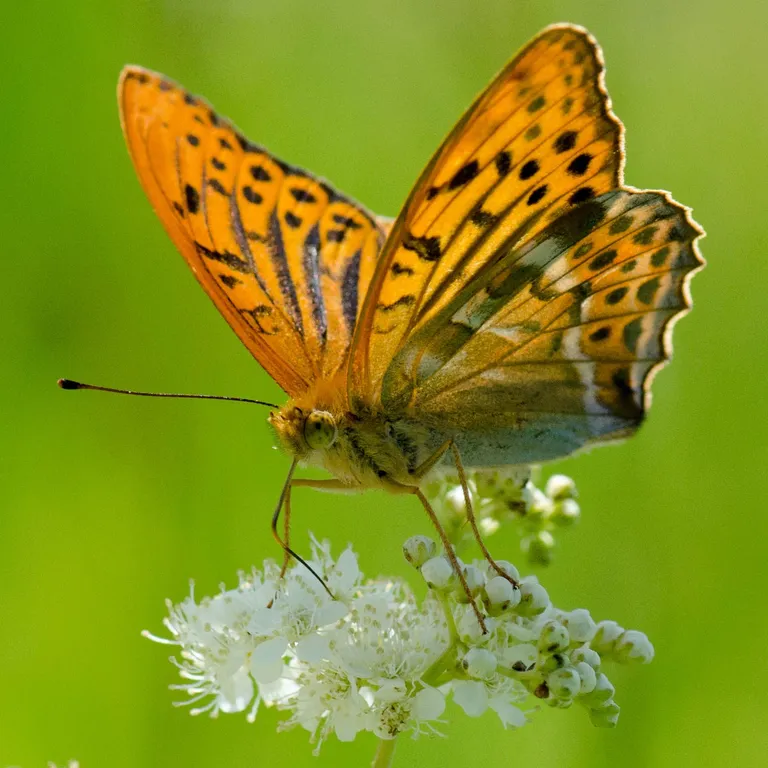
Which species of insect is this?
Argynnis paphia
